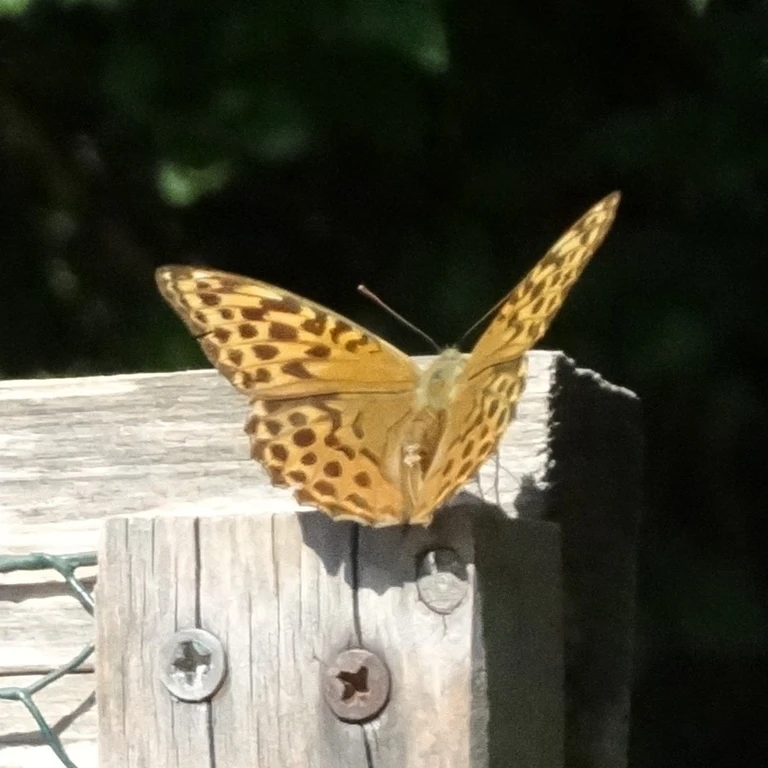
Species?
Argynnis paphia
